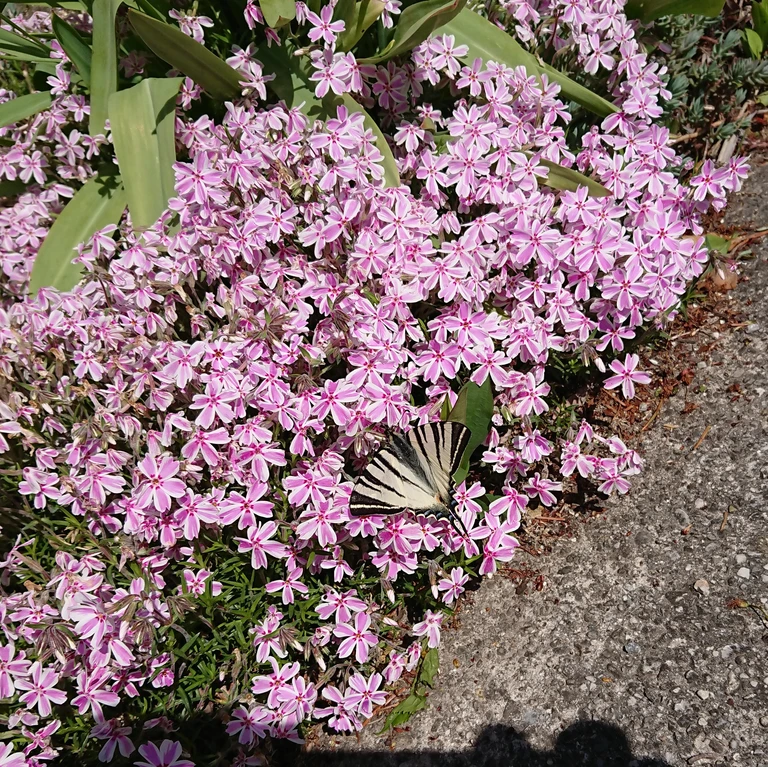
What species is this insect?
Iphiclides podalirius
